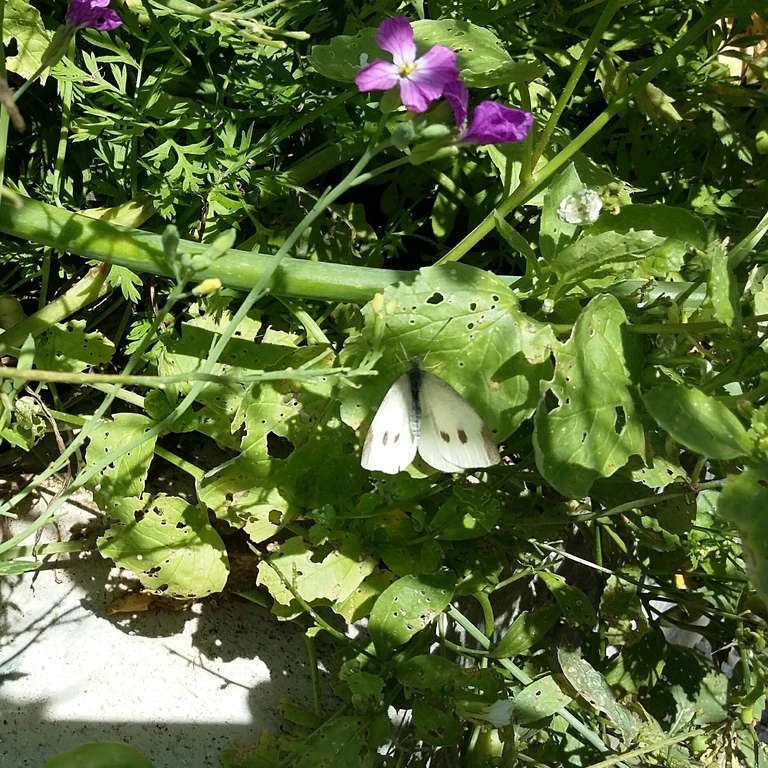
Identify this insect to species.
Pieris rapae
